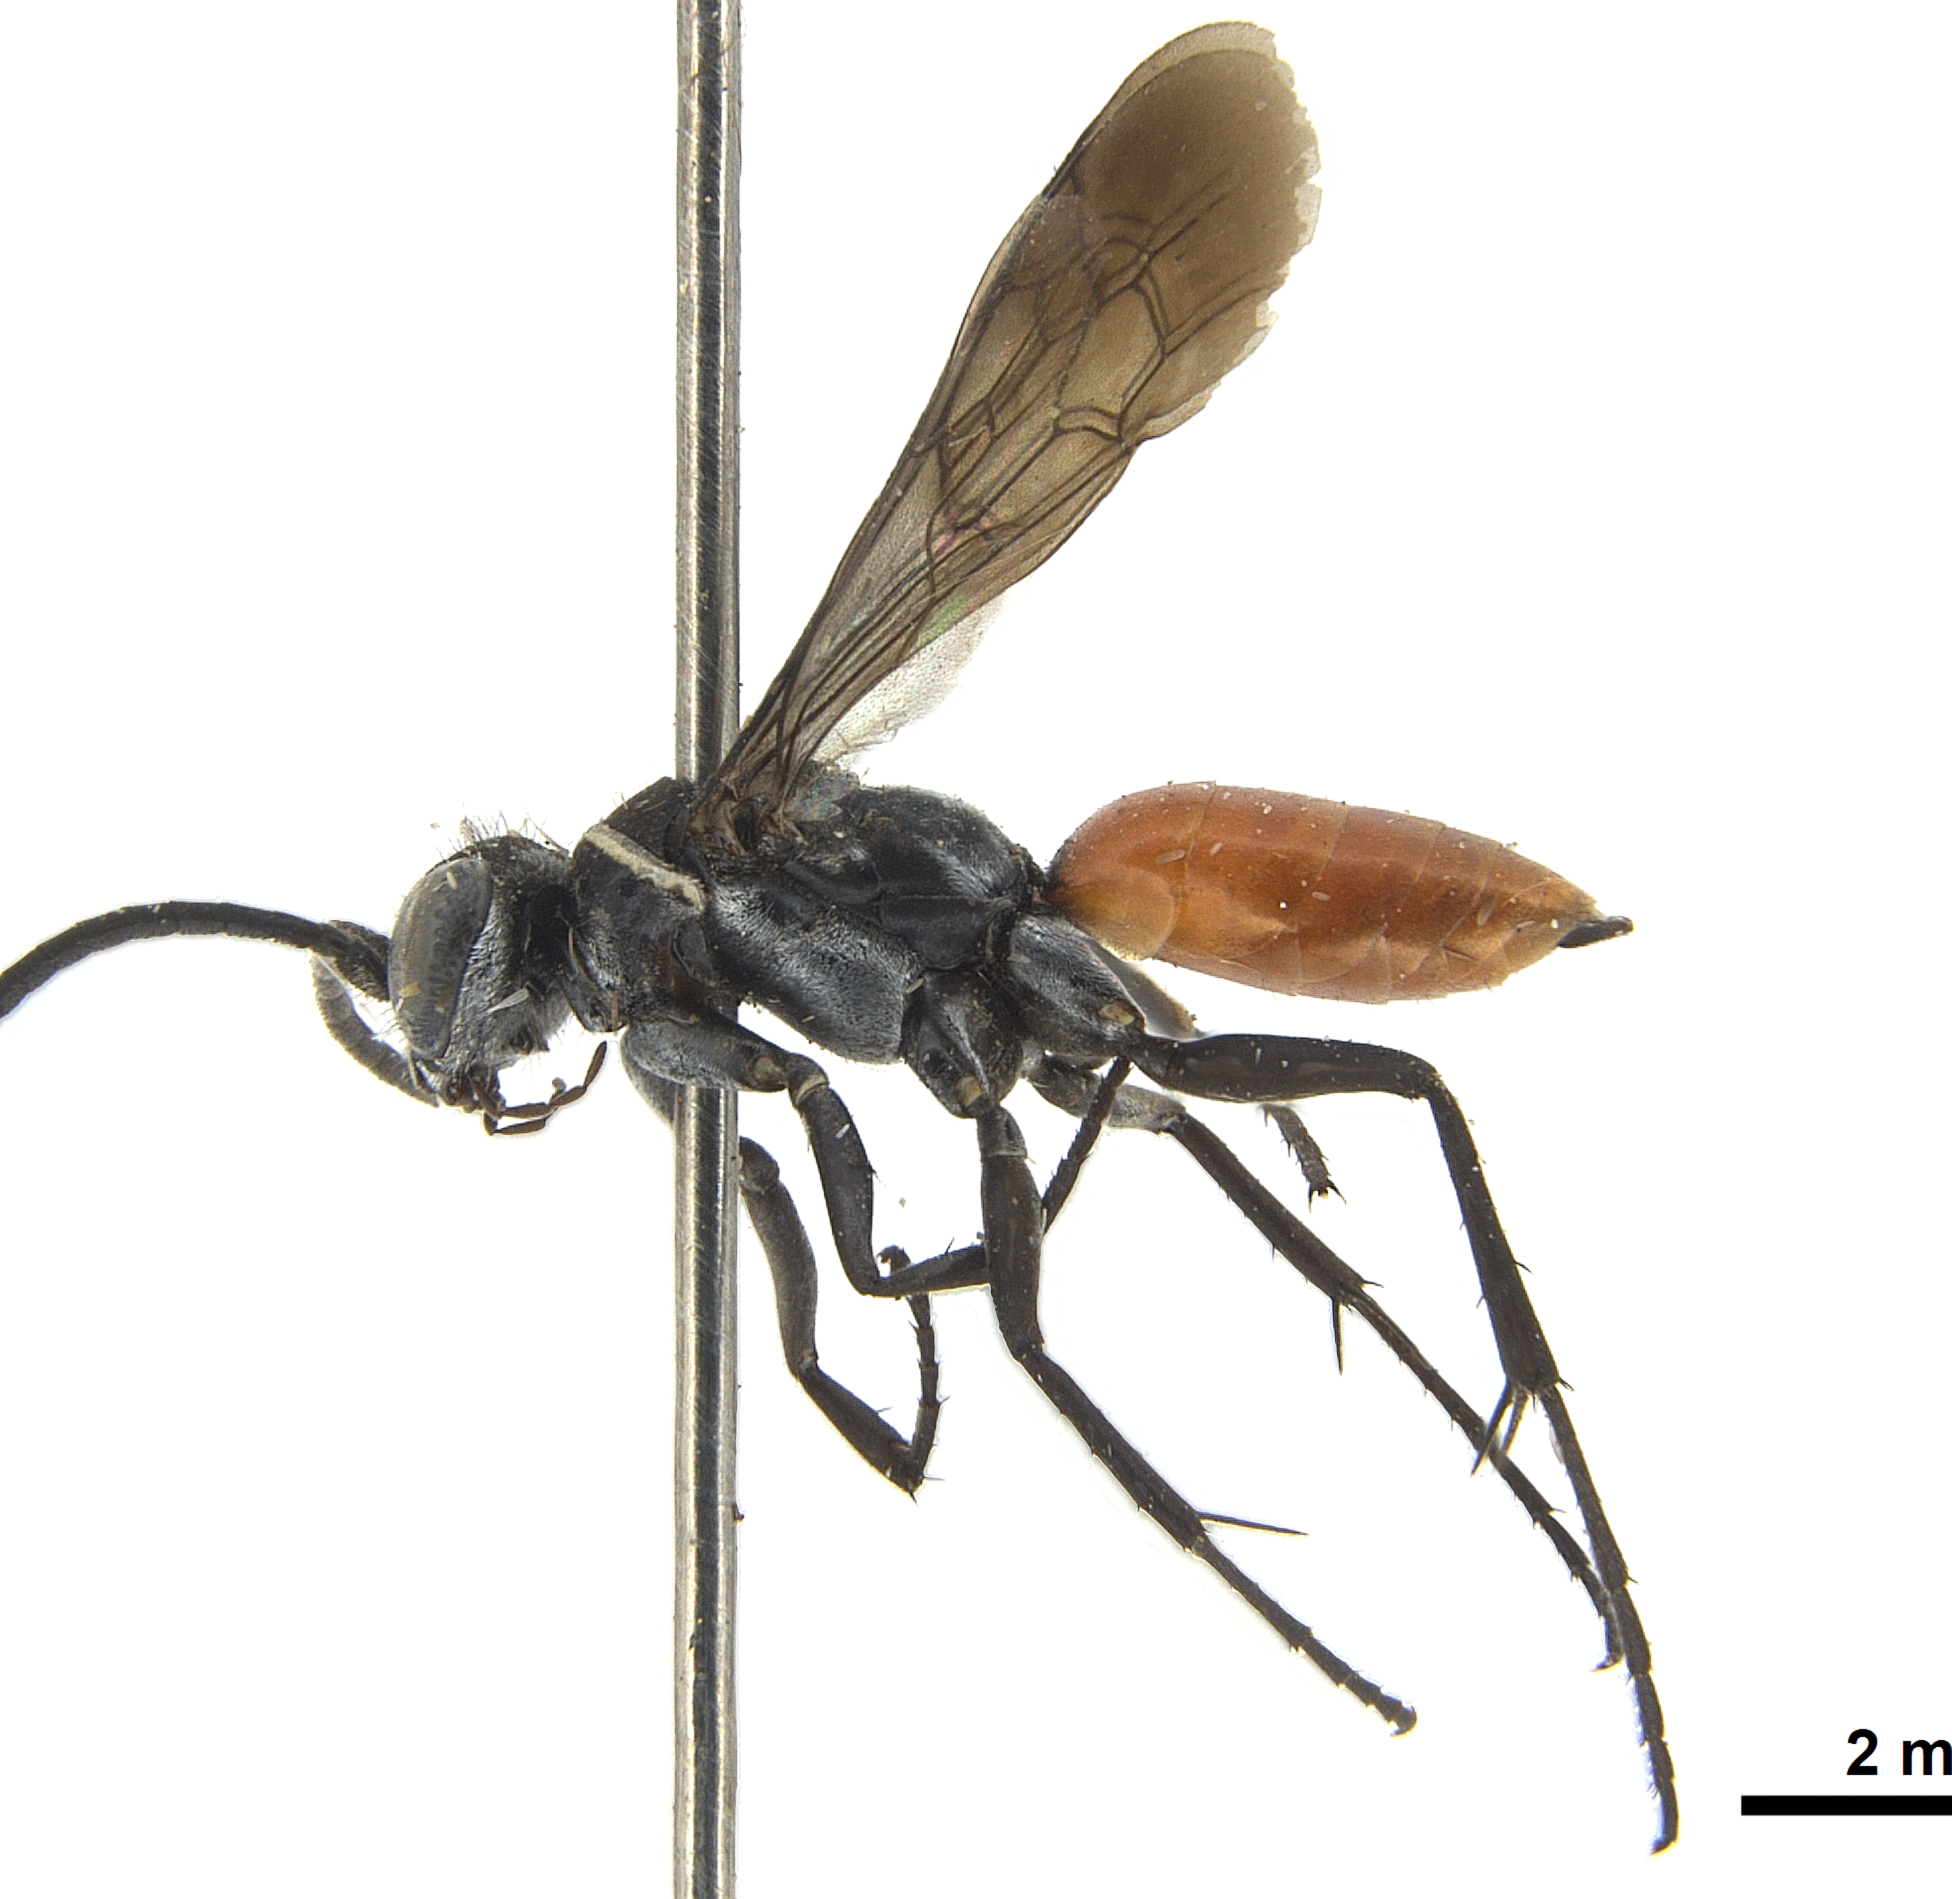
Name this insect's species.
Aridestus jaffueli
